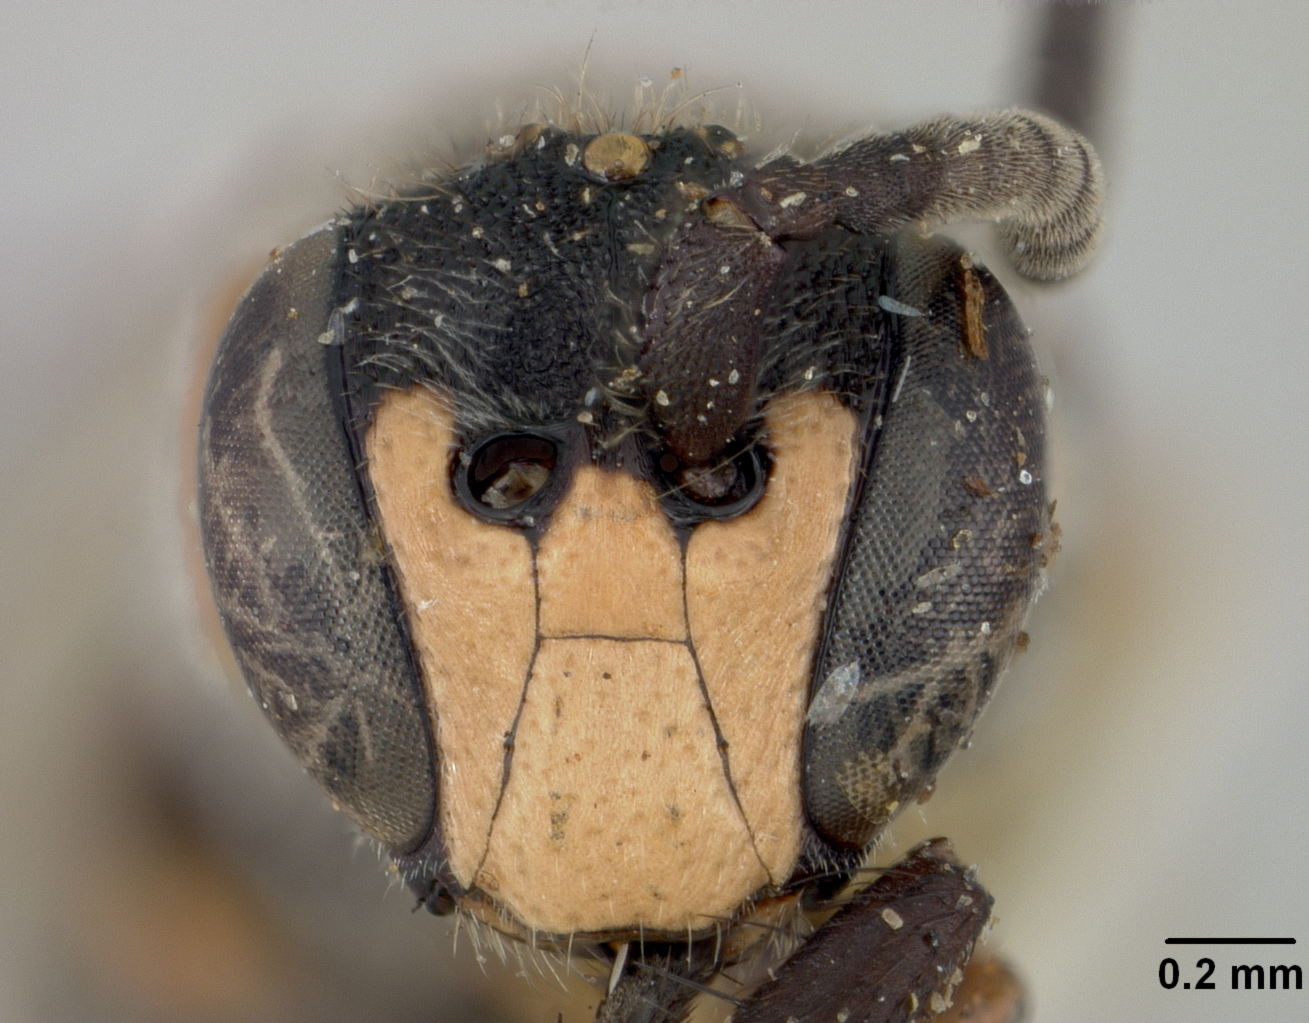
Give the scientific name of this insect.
Prosopis rugulosus
